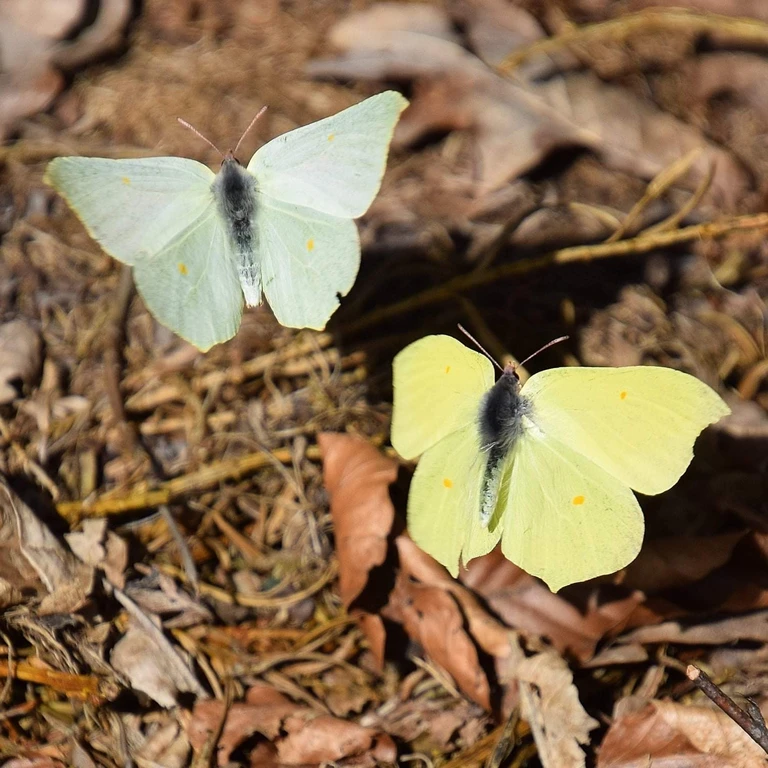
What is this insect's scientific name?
Gonepteryx rhamni
